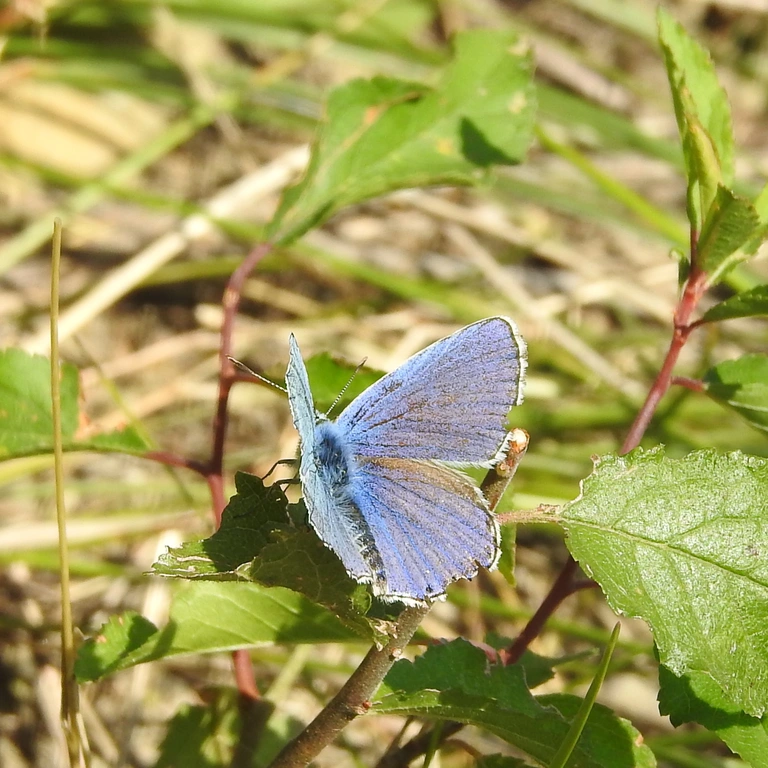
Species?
Lysandra bellargus
